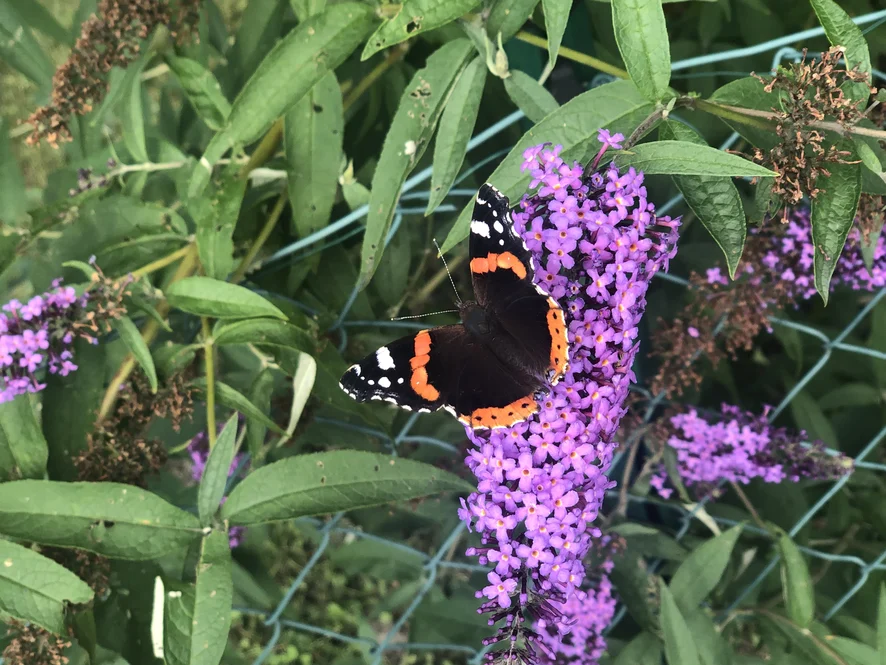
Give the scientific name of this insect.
Vanessa atalanta
